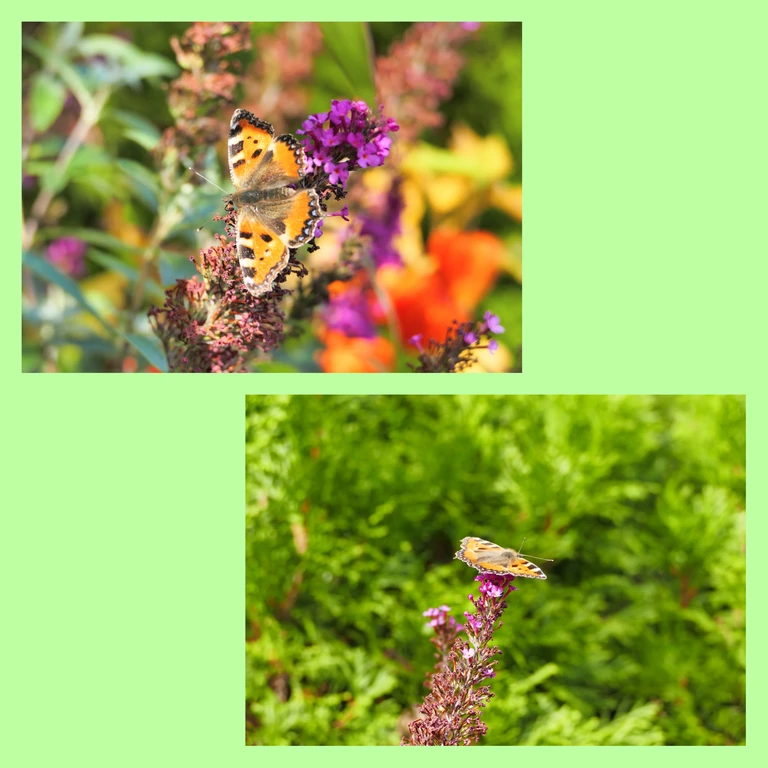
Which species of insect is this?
Aglais urticae
